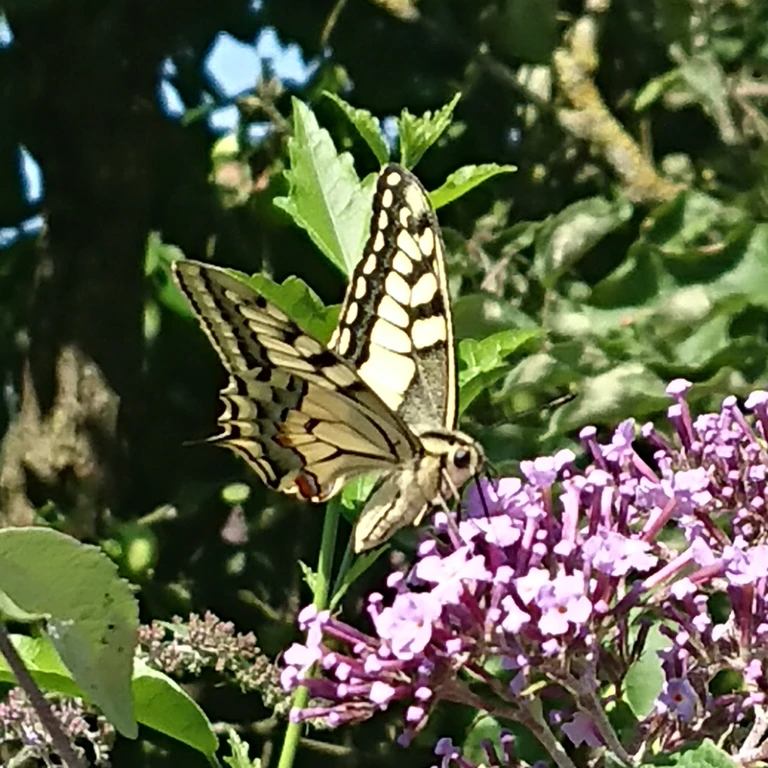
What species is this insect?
Papilio machaon
